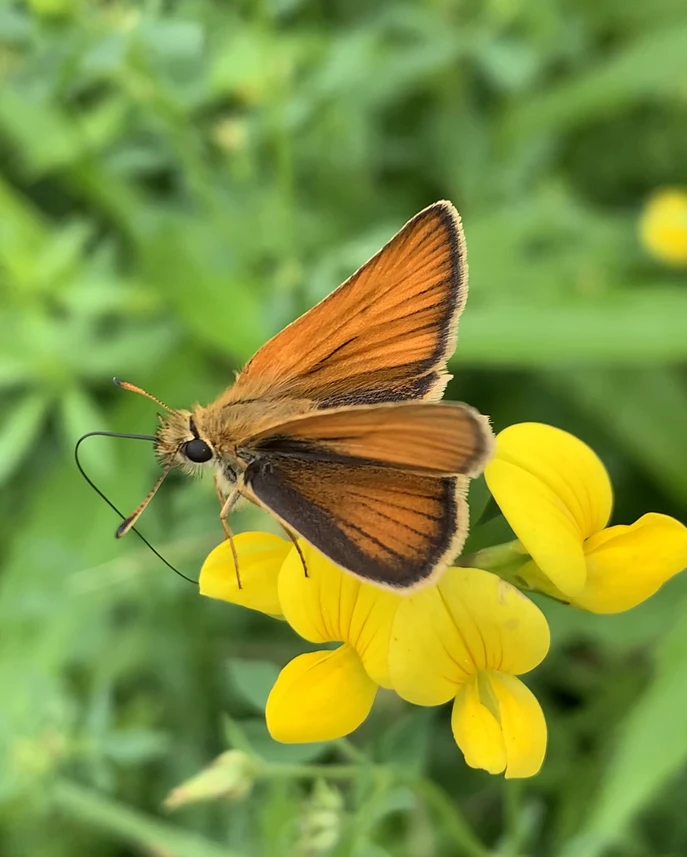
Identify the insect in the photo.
Thymelicus lineola
